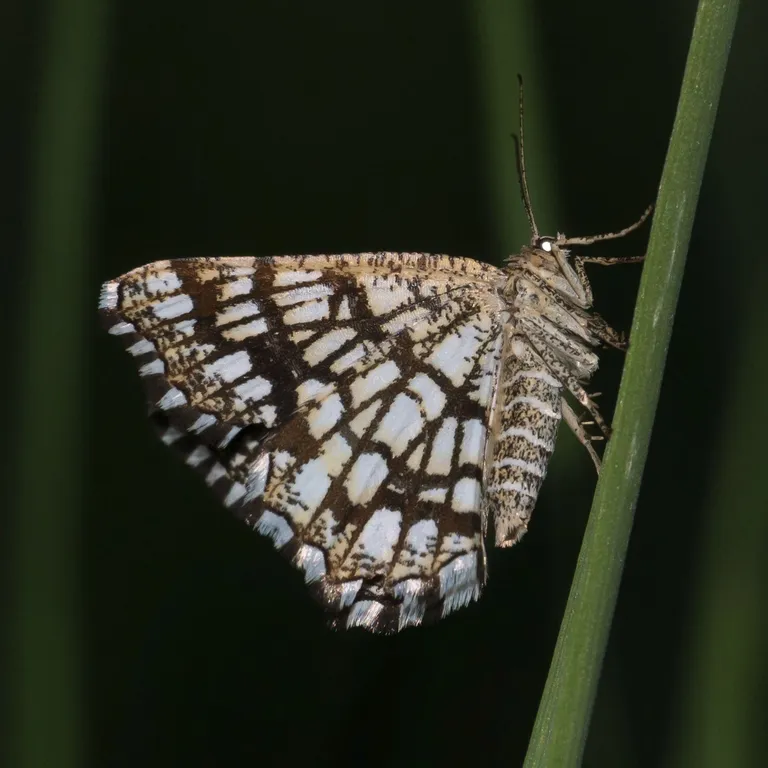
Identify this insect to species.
Chiasmia clathrata
